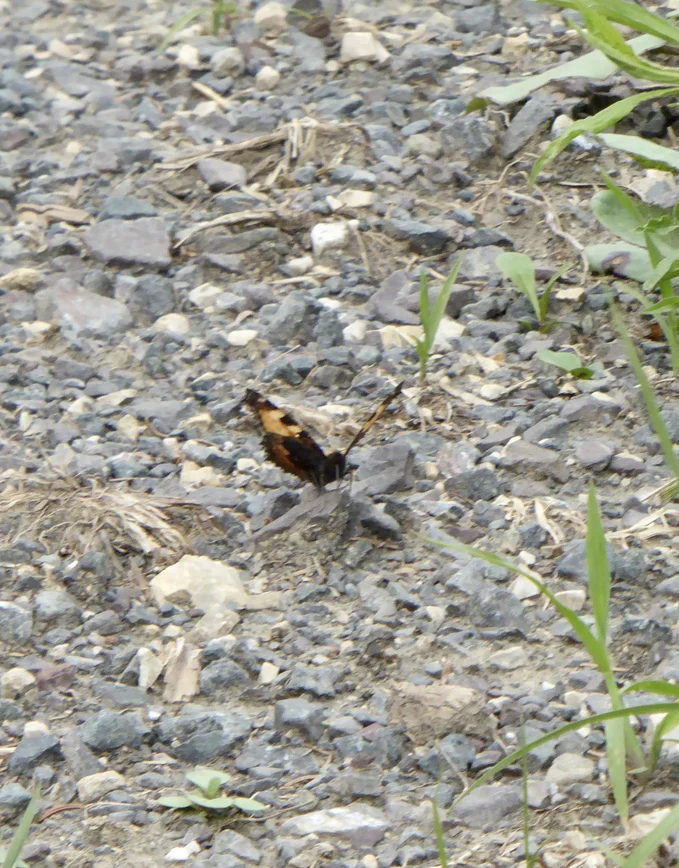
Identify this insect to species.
Aglais urticae
